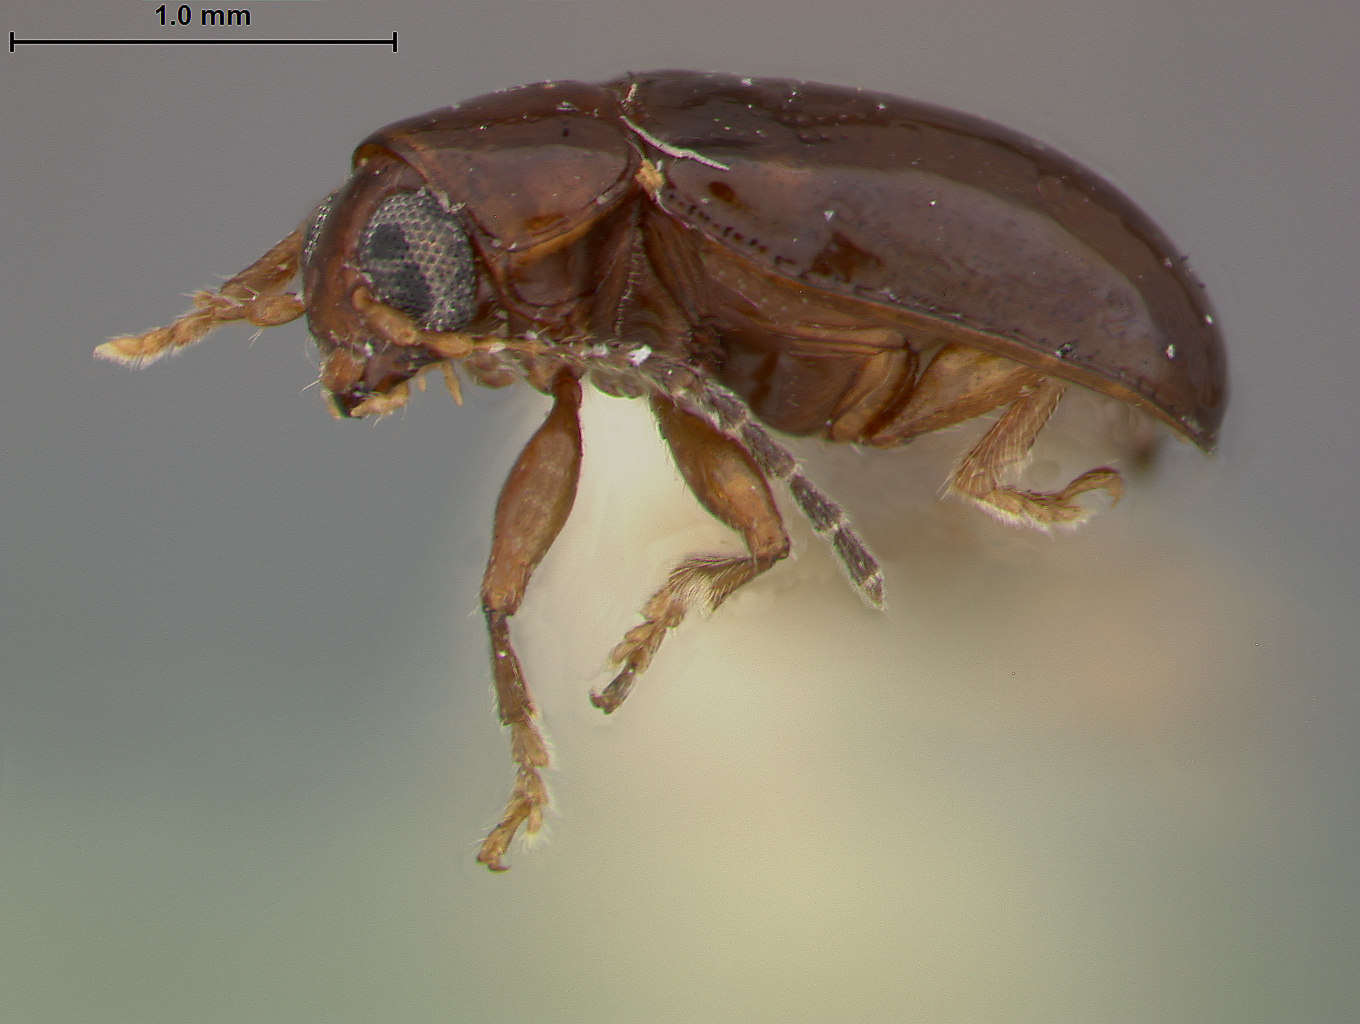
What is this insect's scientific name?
Metachroma castaneum
